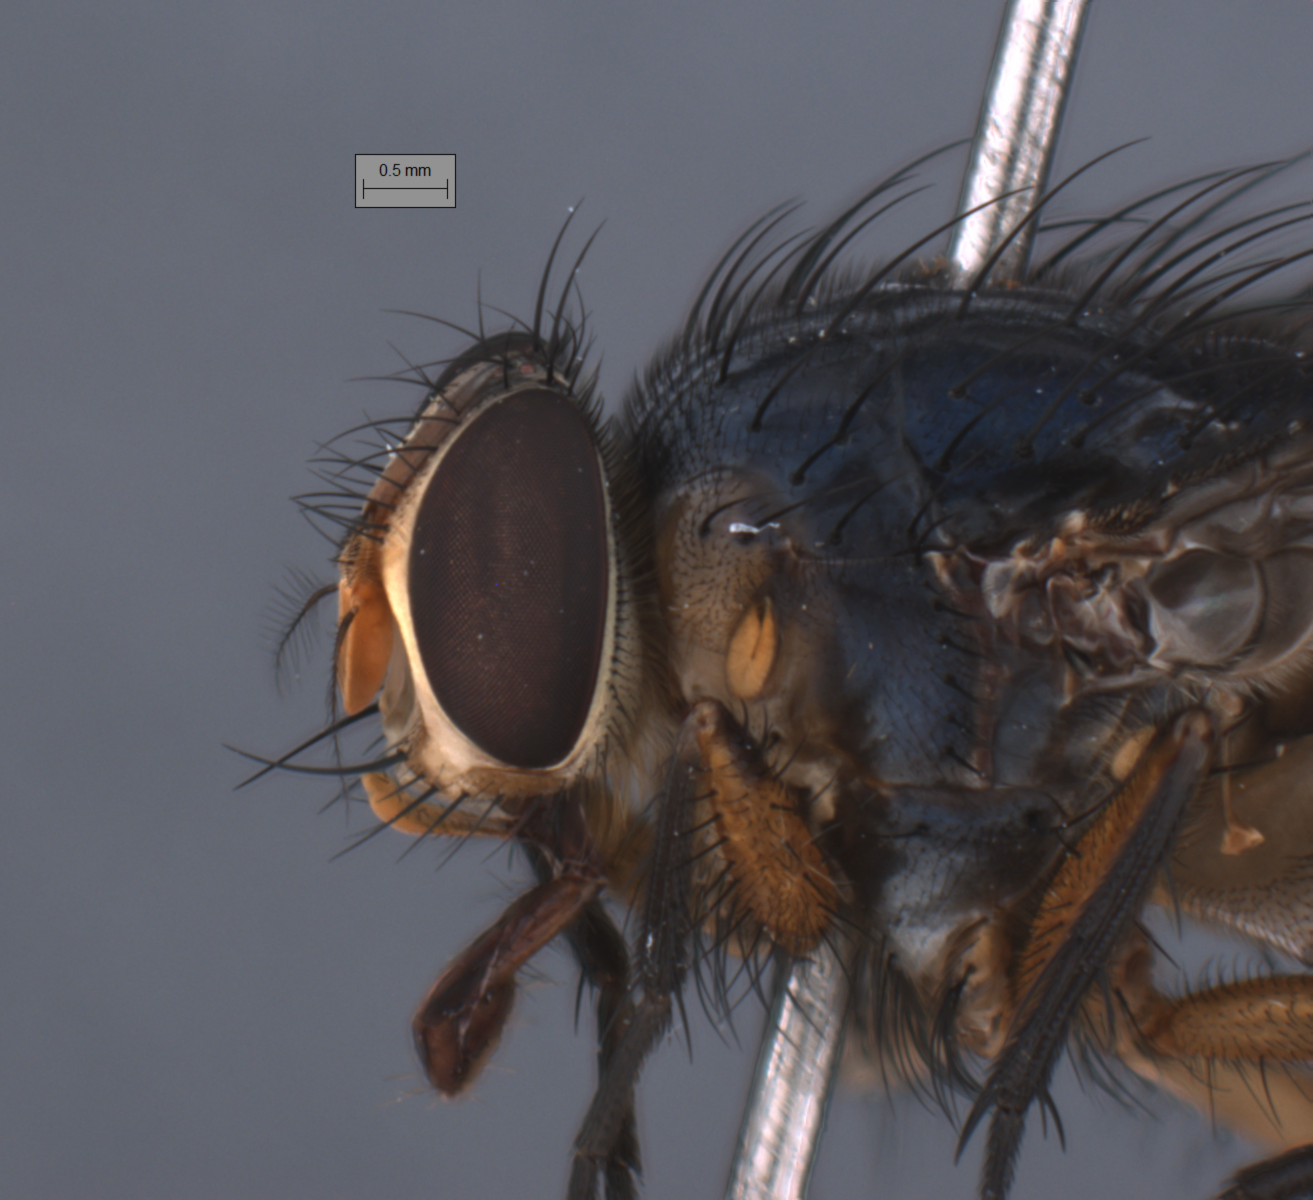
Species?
Huascaromusca flavicrura
